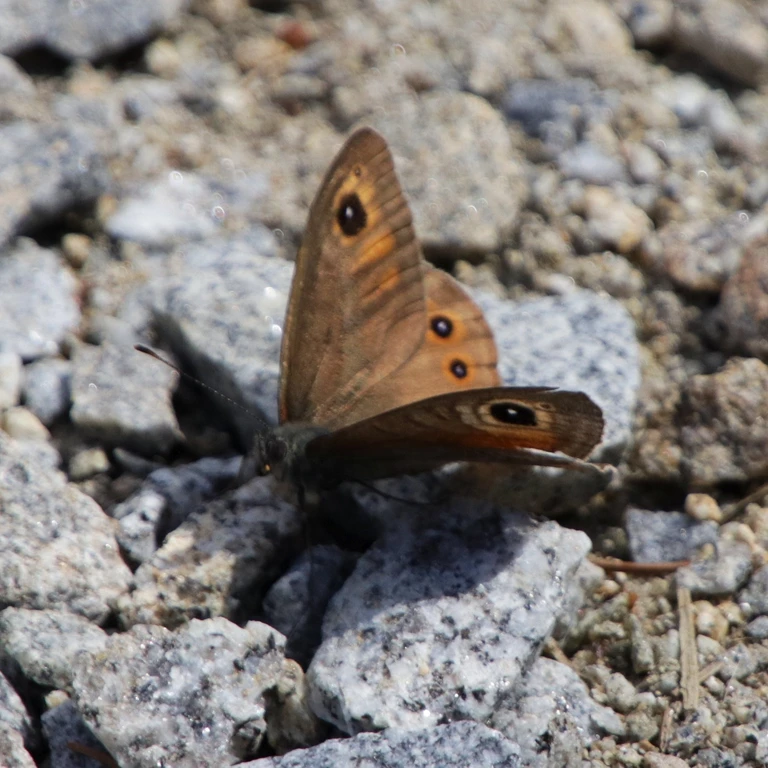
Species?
Lasiommata maera (also Pararge maera)
